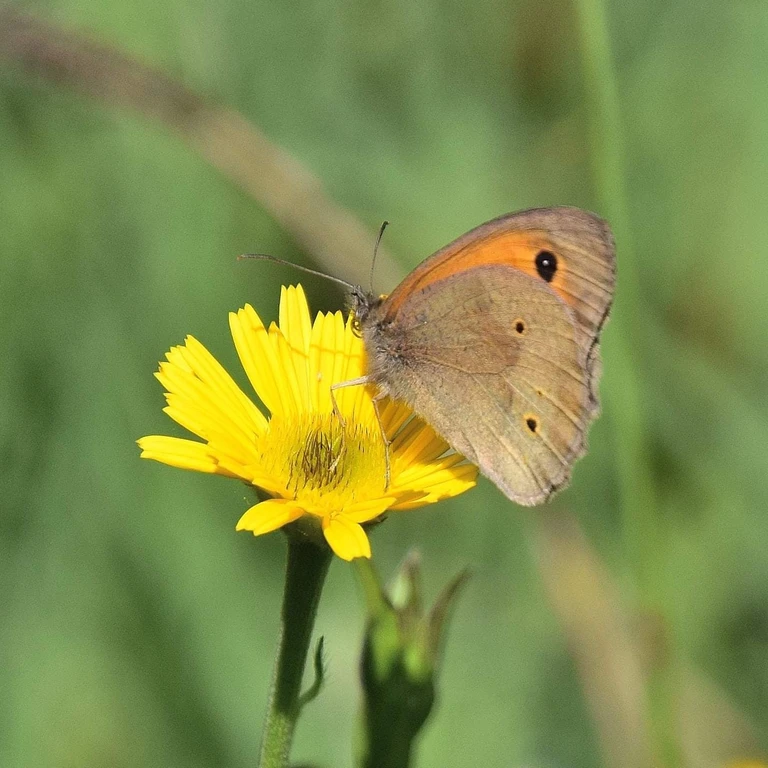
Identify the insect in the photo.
Maniola jurtina
